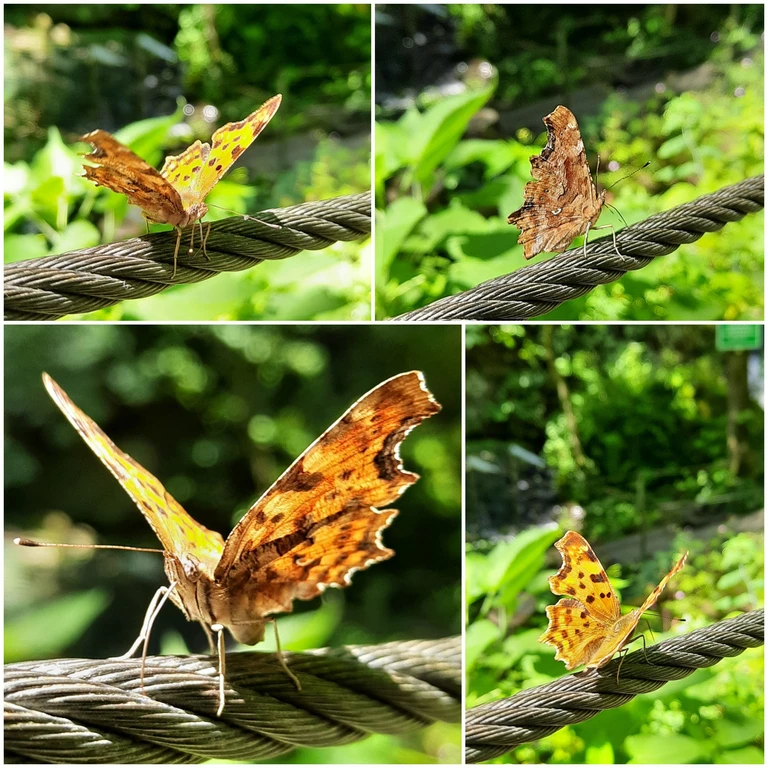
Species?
Polygonia c-album
